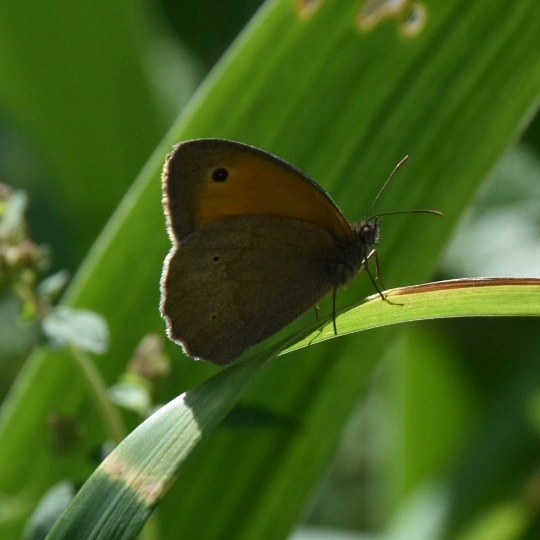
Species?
Maniola jurtina
